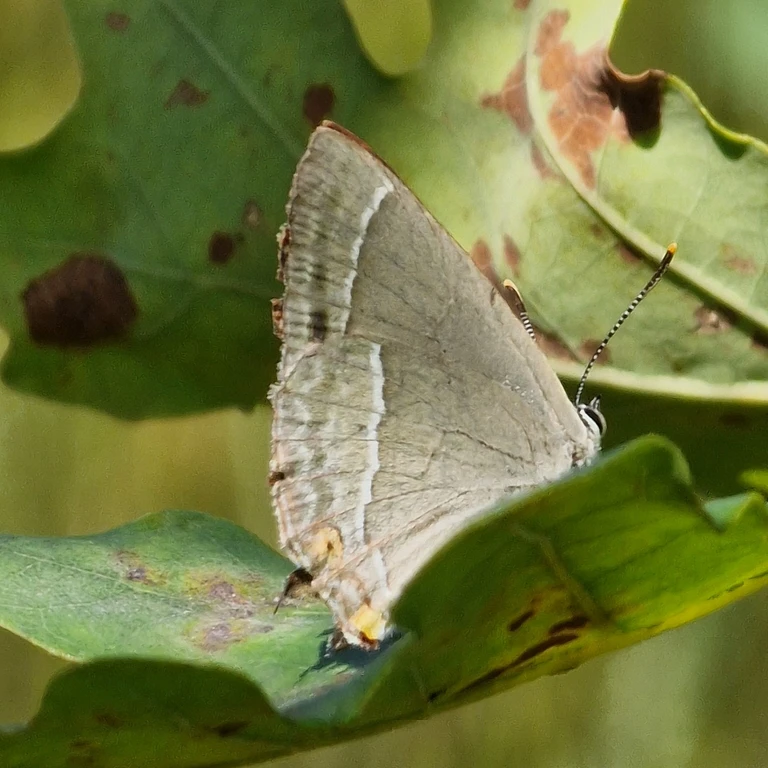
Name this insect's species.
Favonius quercus (also Quercusia quercus)
